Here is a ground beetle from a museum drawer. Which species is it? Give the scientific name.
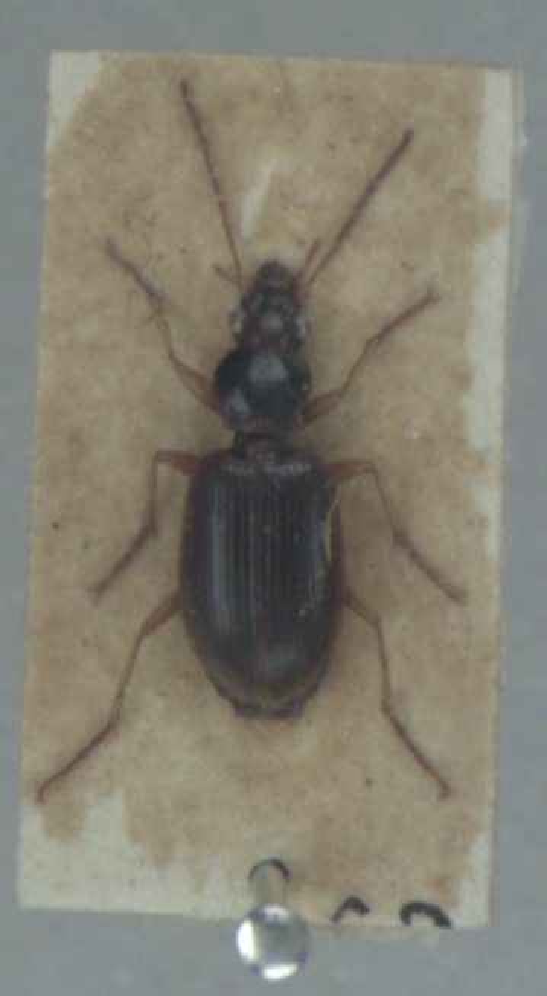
Paranchus albipes
